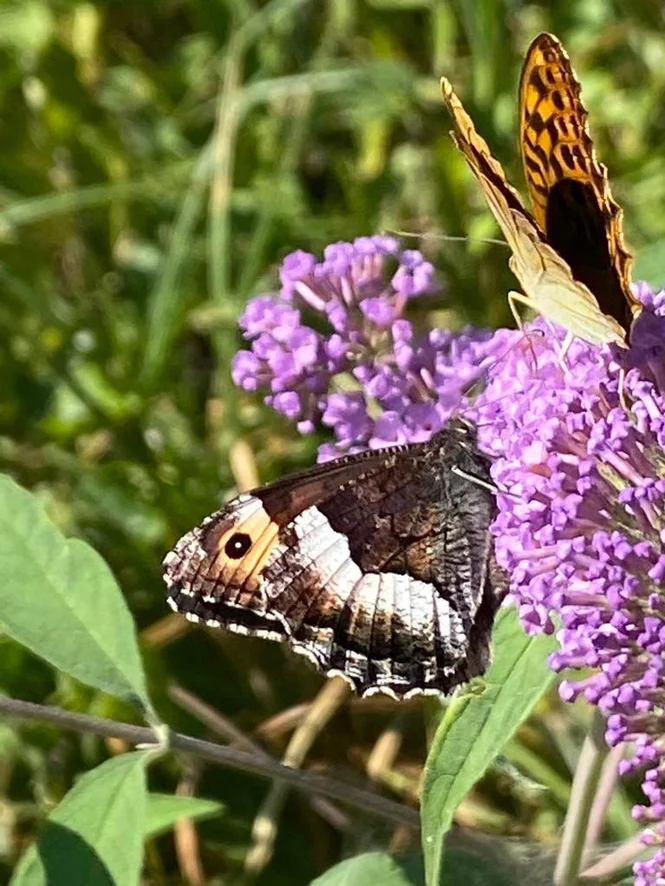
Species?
Hipparchia alcyone
